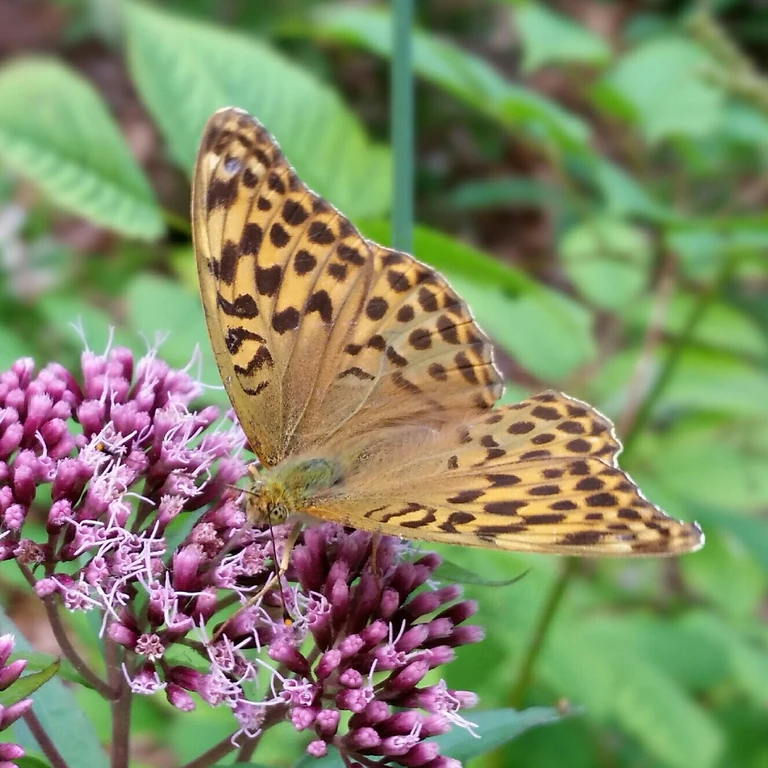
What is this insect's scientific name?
Argynnis paphia
